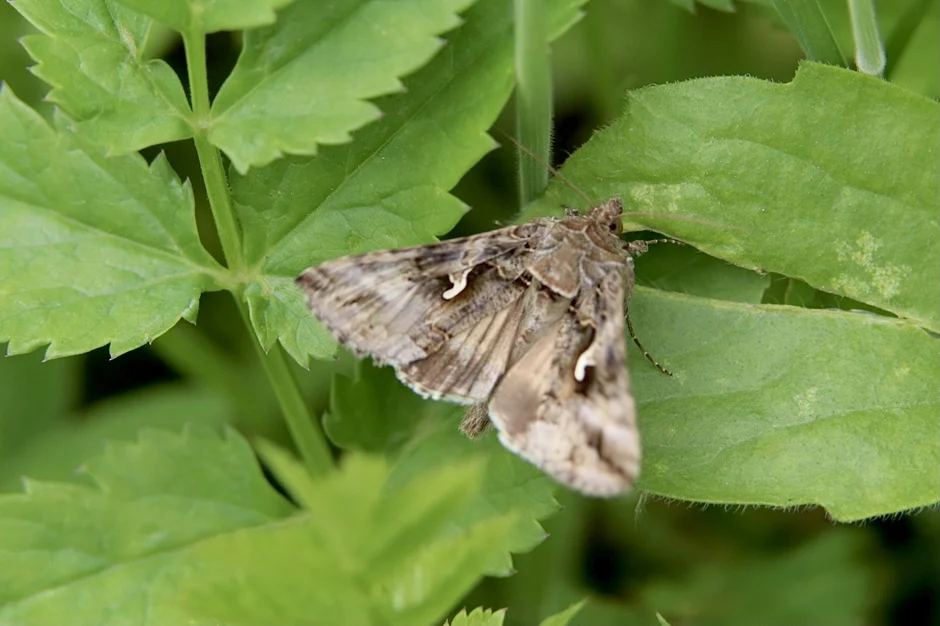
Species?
Autographa gamma
